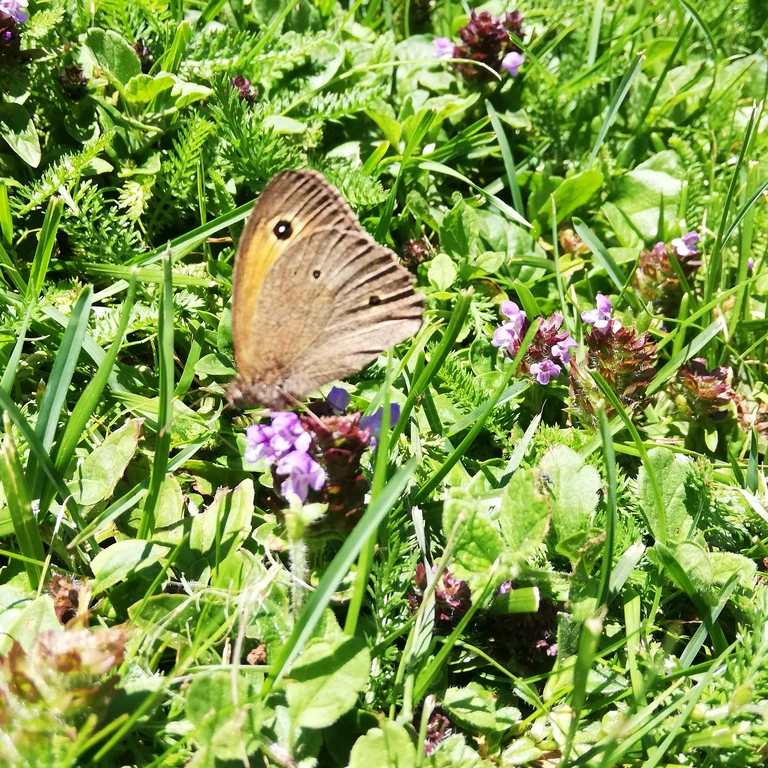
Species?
Maniola jurtina
